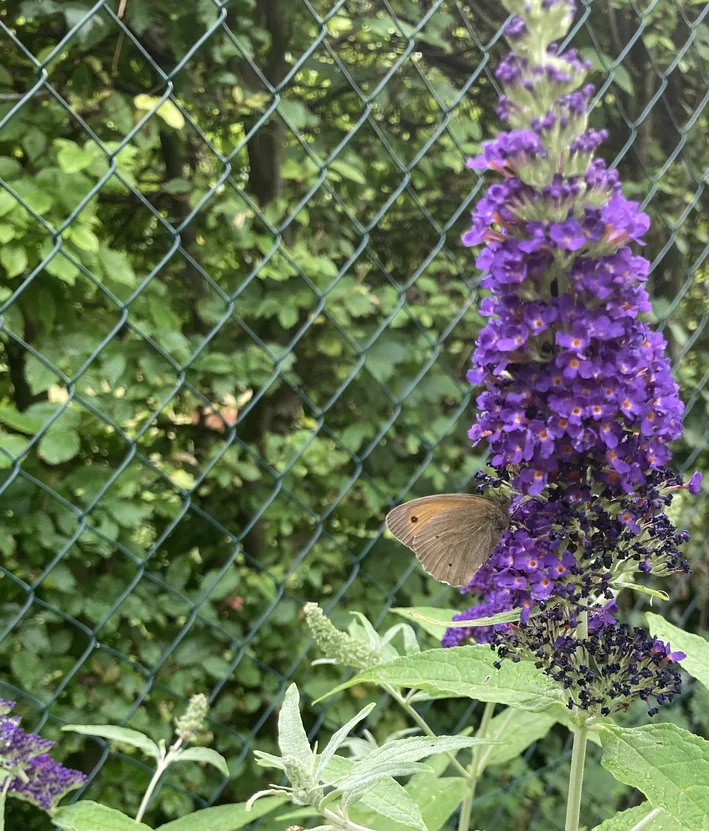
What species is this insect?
Maniola jurtina
